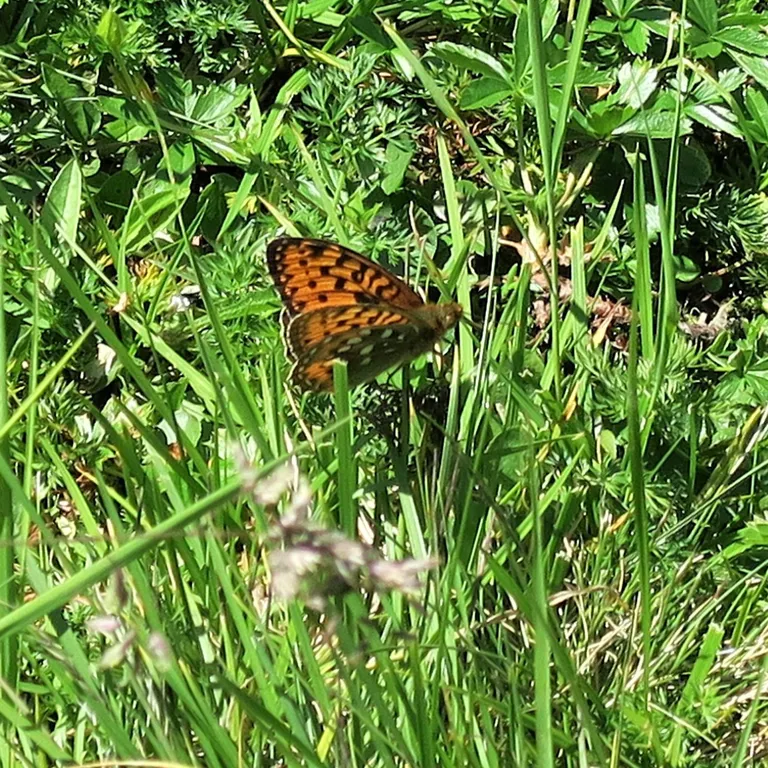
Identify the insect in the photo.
Speyeria aglaja
